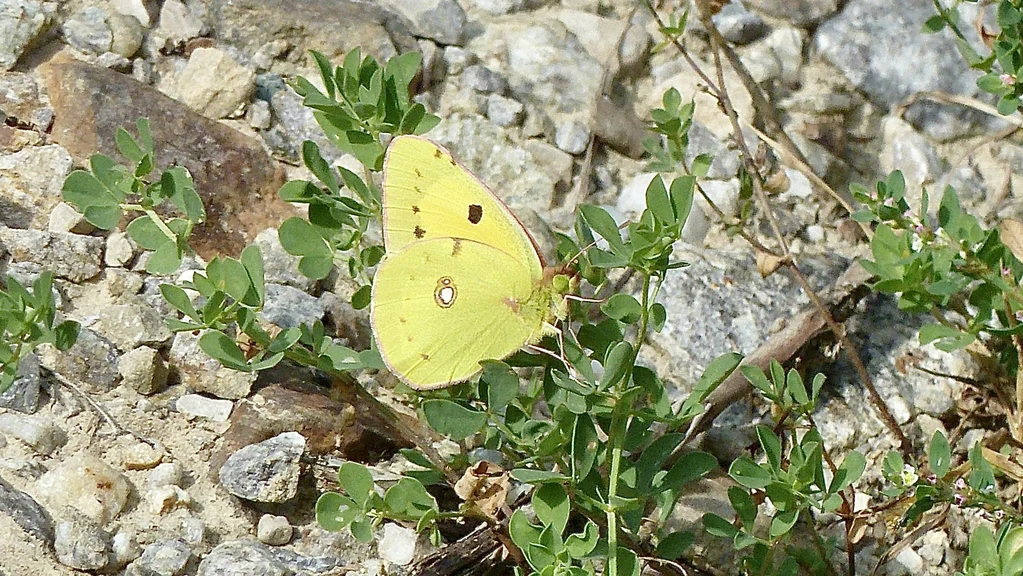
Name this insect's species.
Colias croceus
